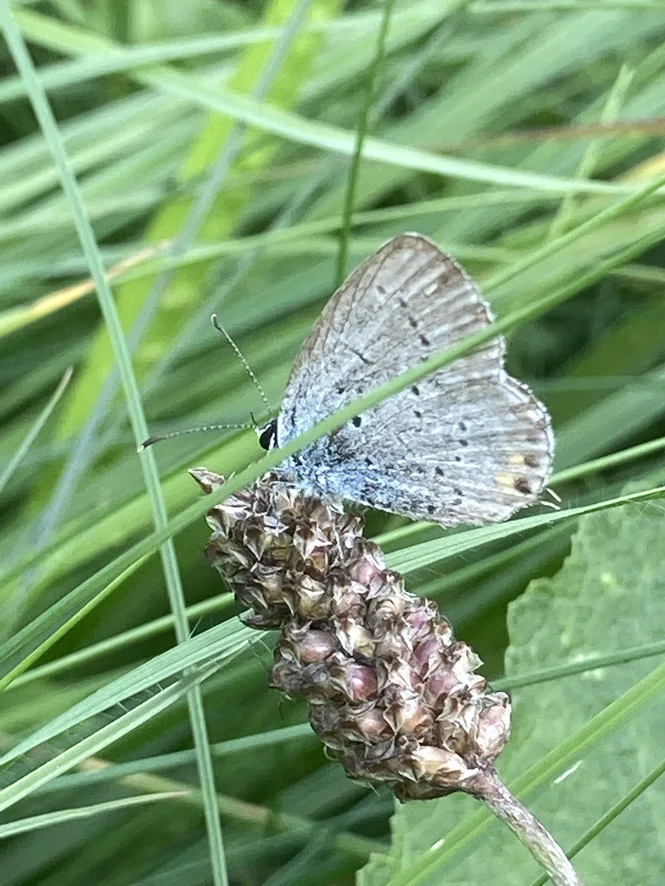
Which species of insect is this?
Cupido argiades (also Elkalyce argiades)
